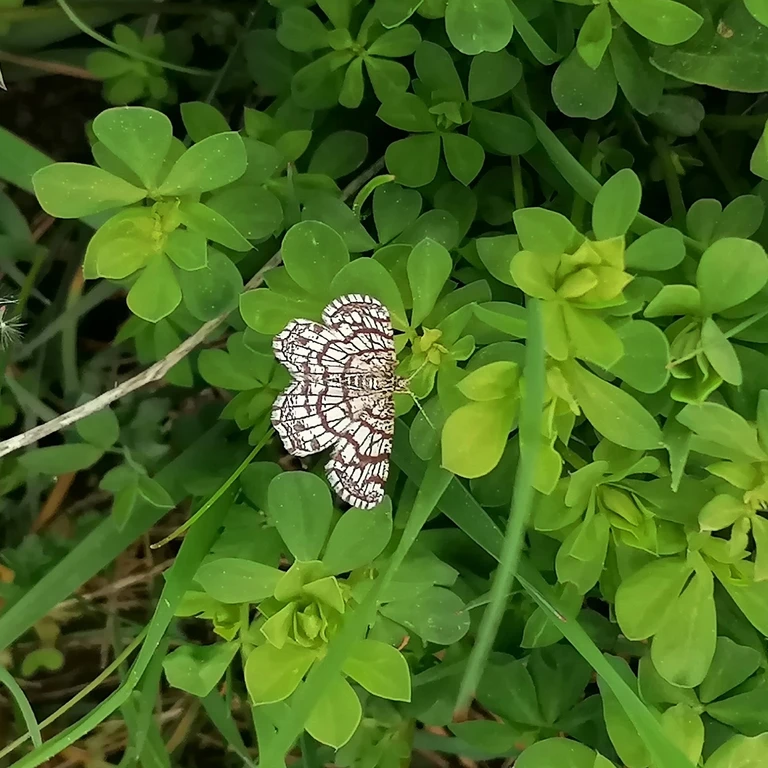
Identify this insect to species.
Chiasmia clathrata
